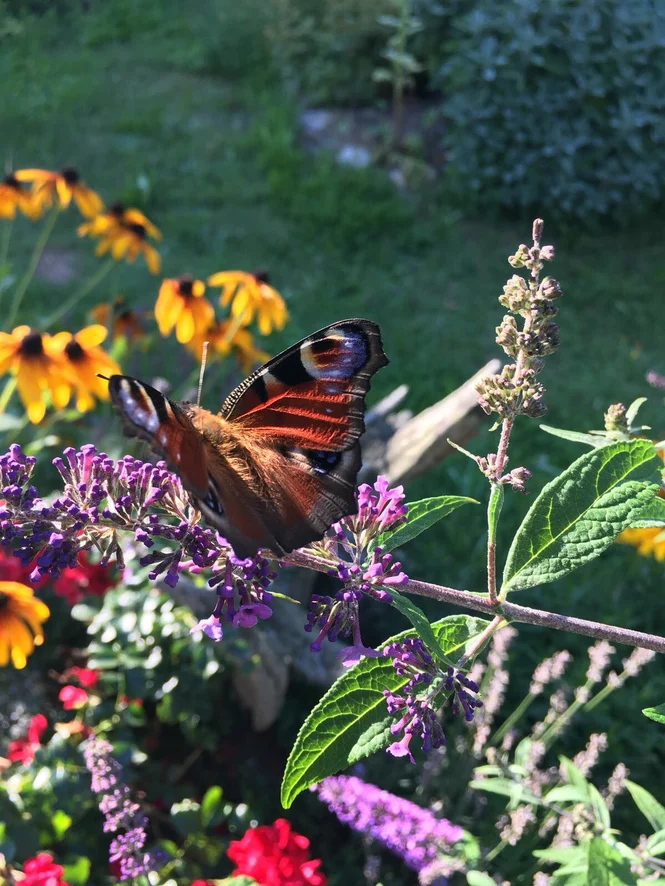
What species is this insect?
Aglais io
